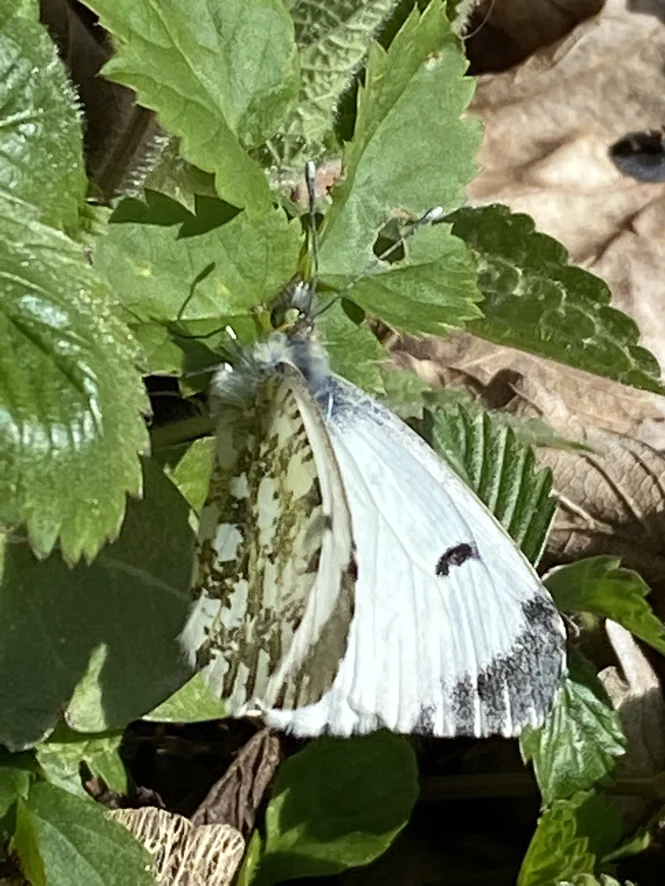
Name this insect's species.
Anthocharis cardamines
